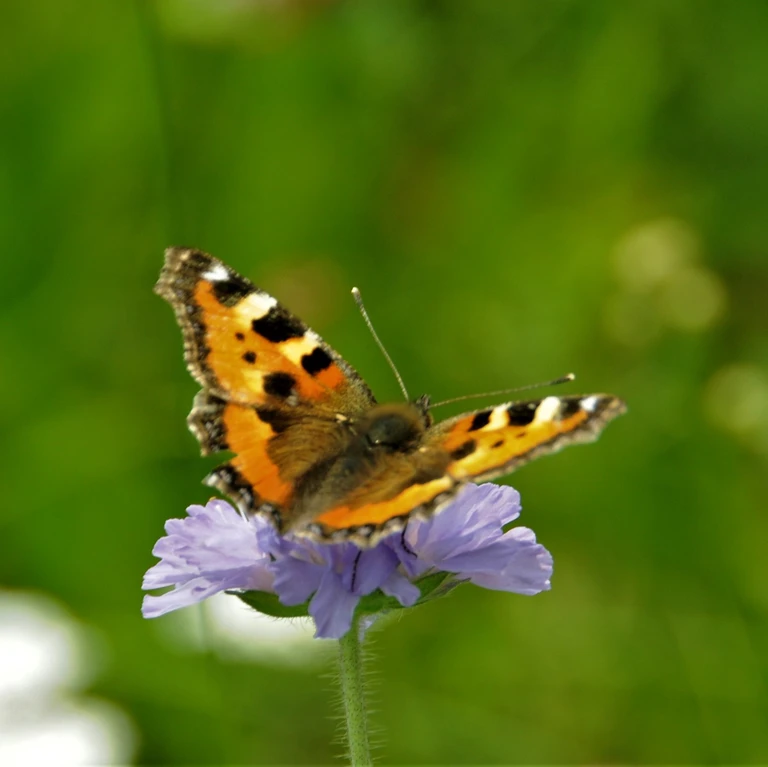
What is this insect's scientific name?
Aglais urticae
